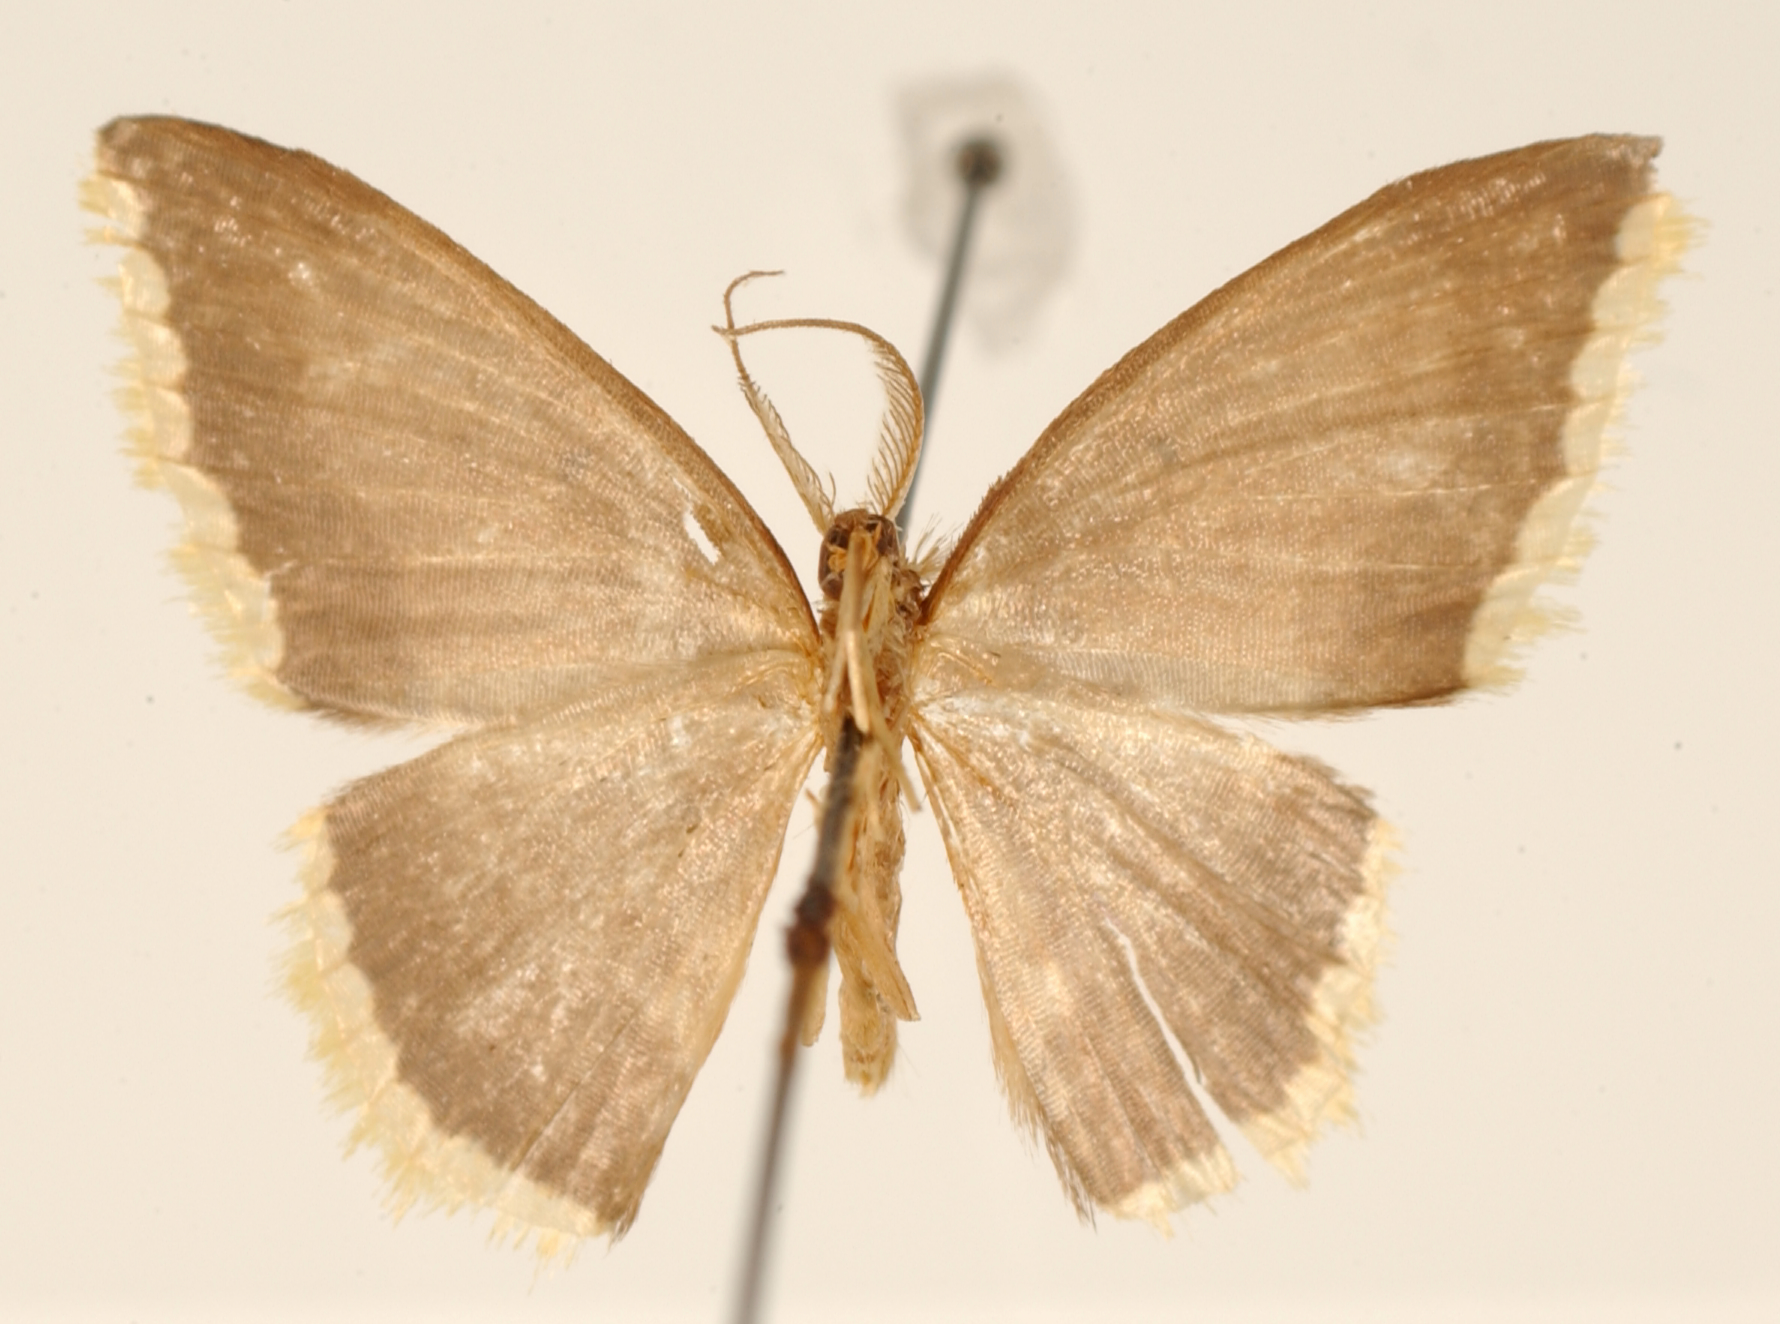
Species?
Amaurinia plana
